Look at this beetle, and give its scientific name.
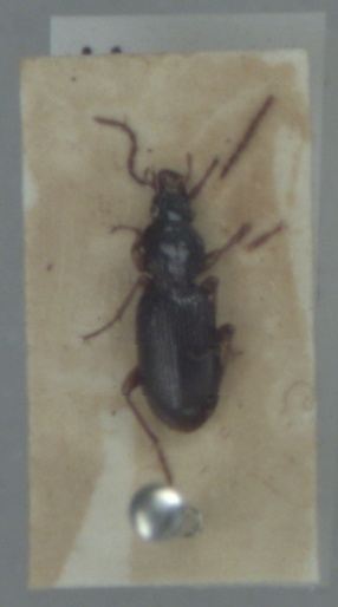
Stomis pumicatus
